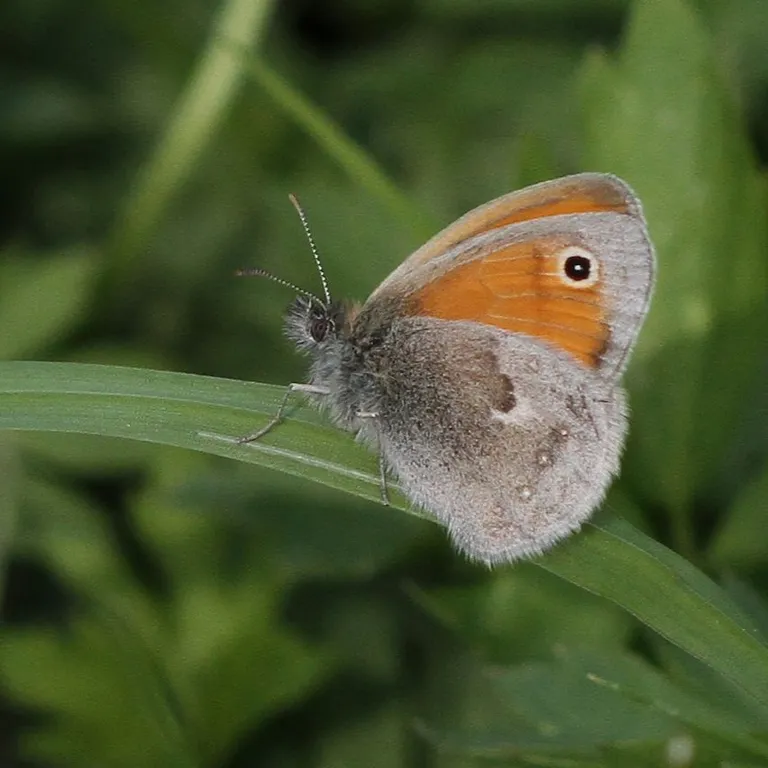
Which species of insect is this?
Coenonympha pamphilus
